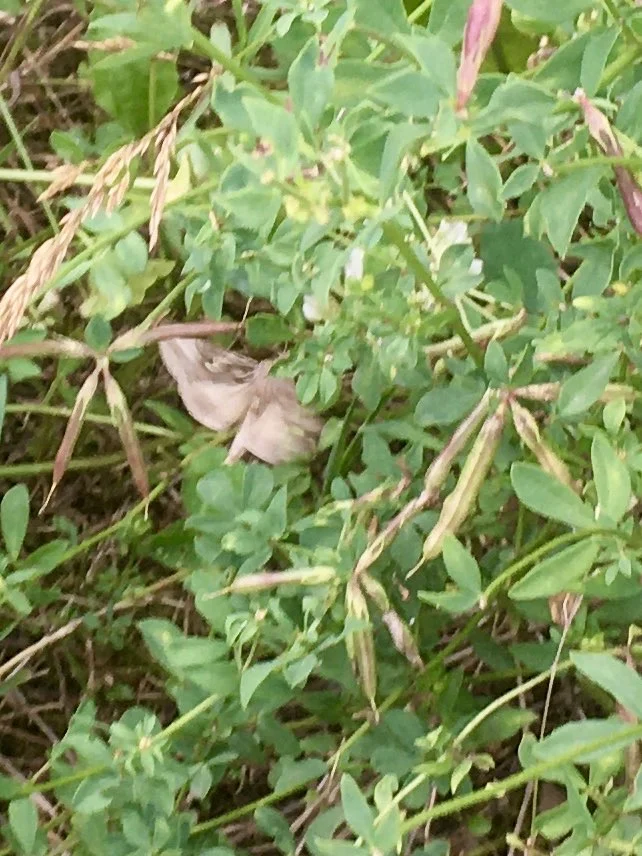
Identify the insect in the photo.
Autographa gamma
